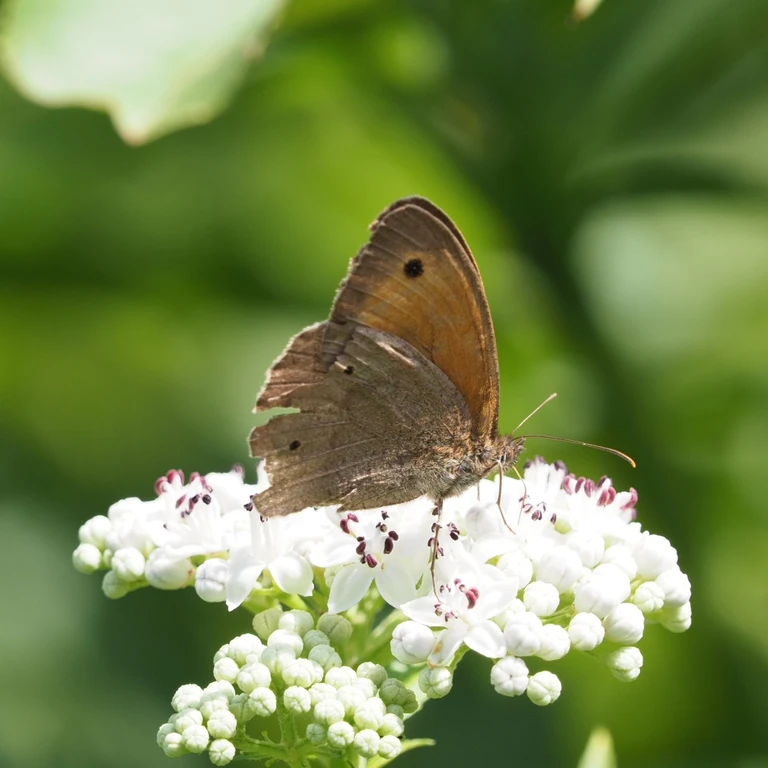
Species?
Maniola jurtina
